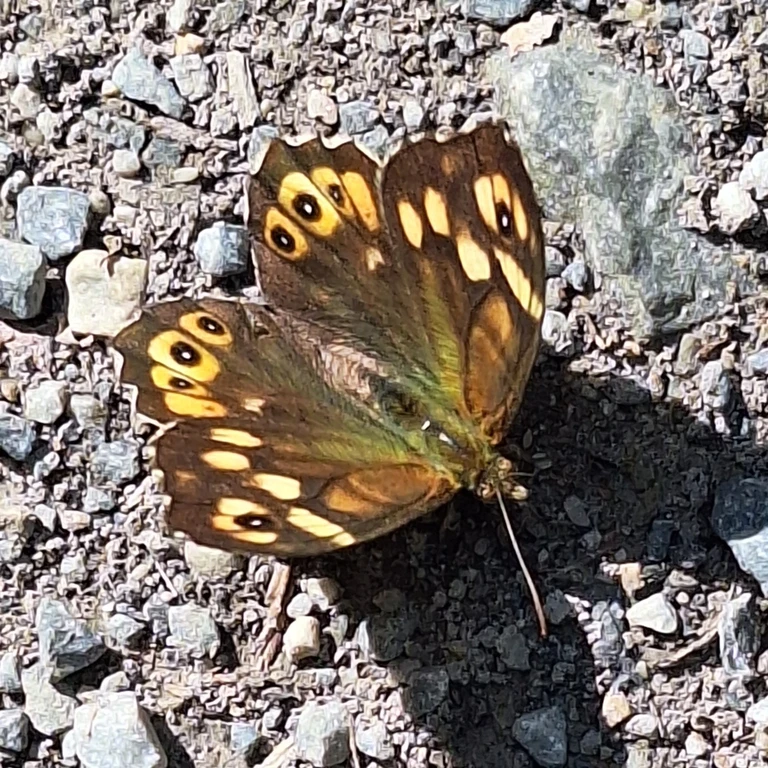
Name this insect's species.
Pararge aegeria
